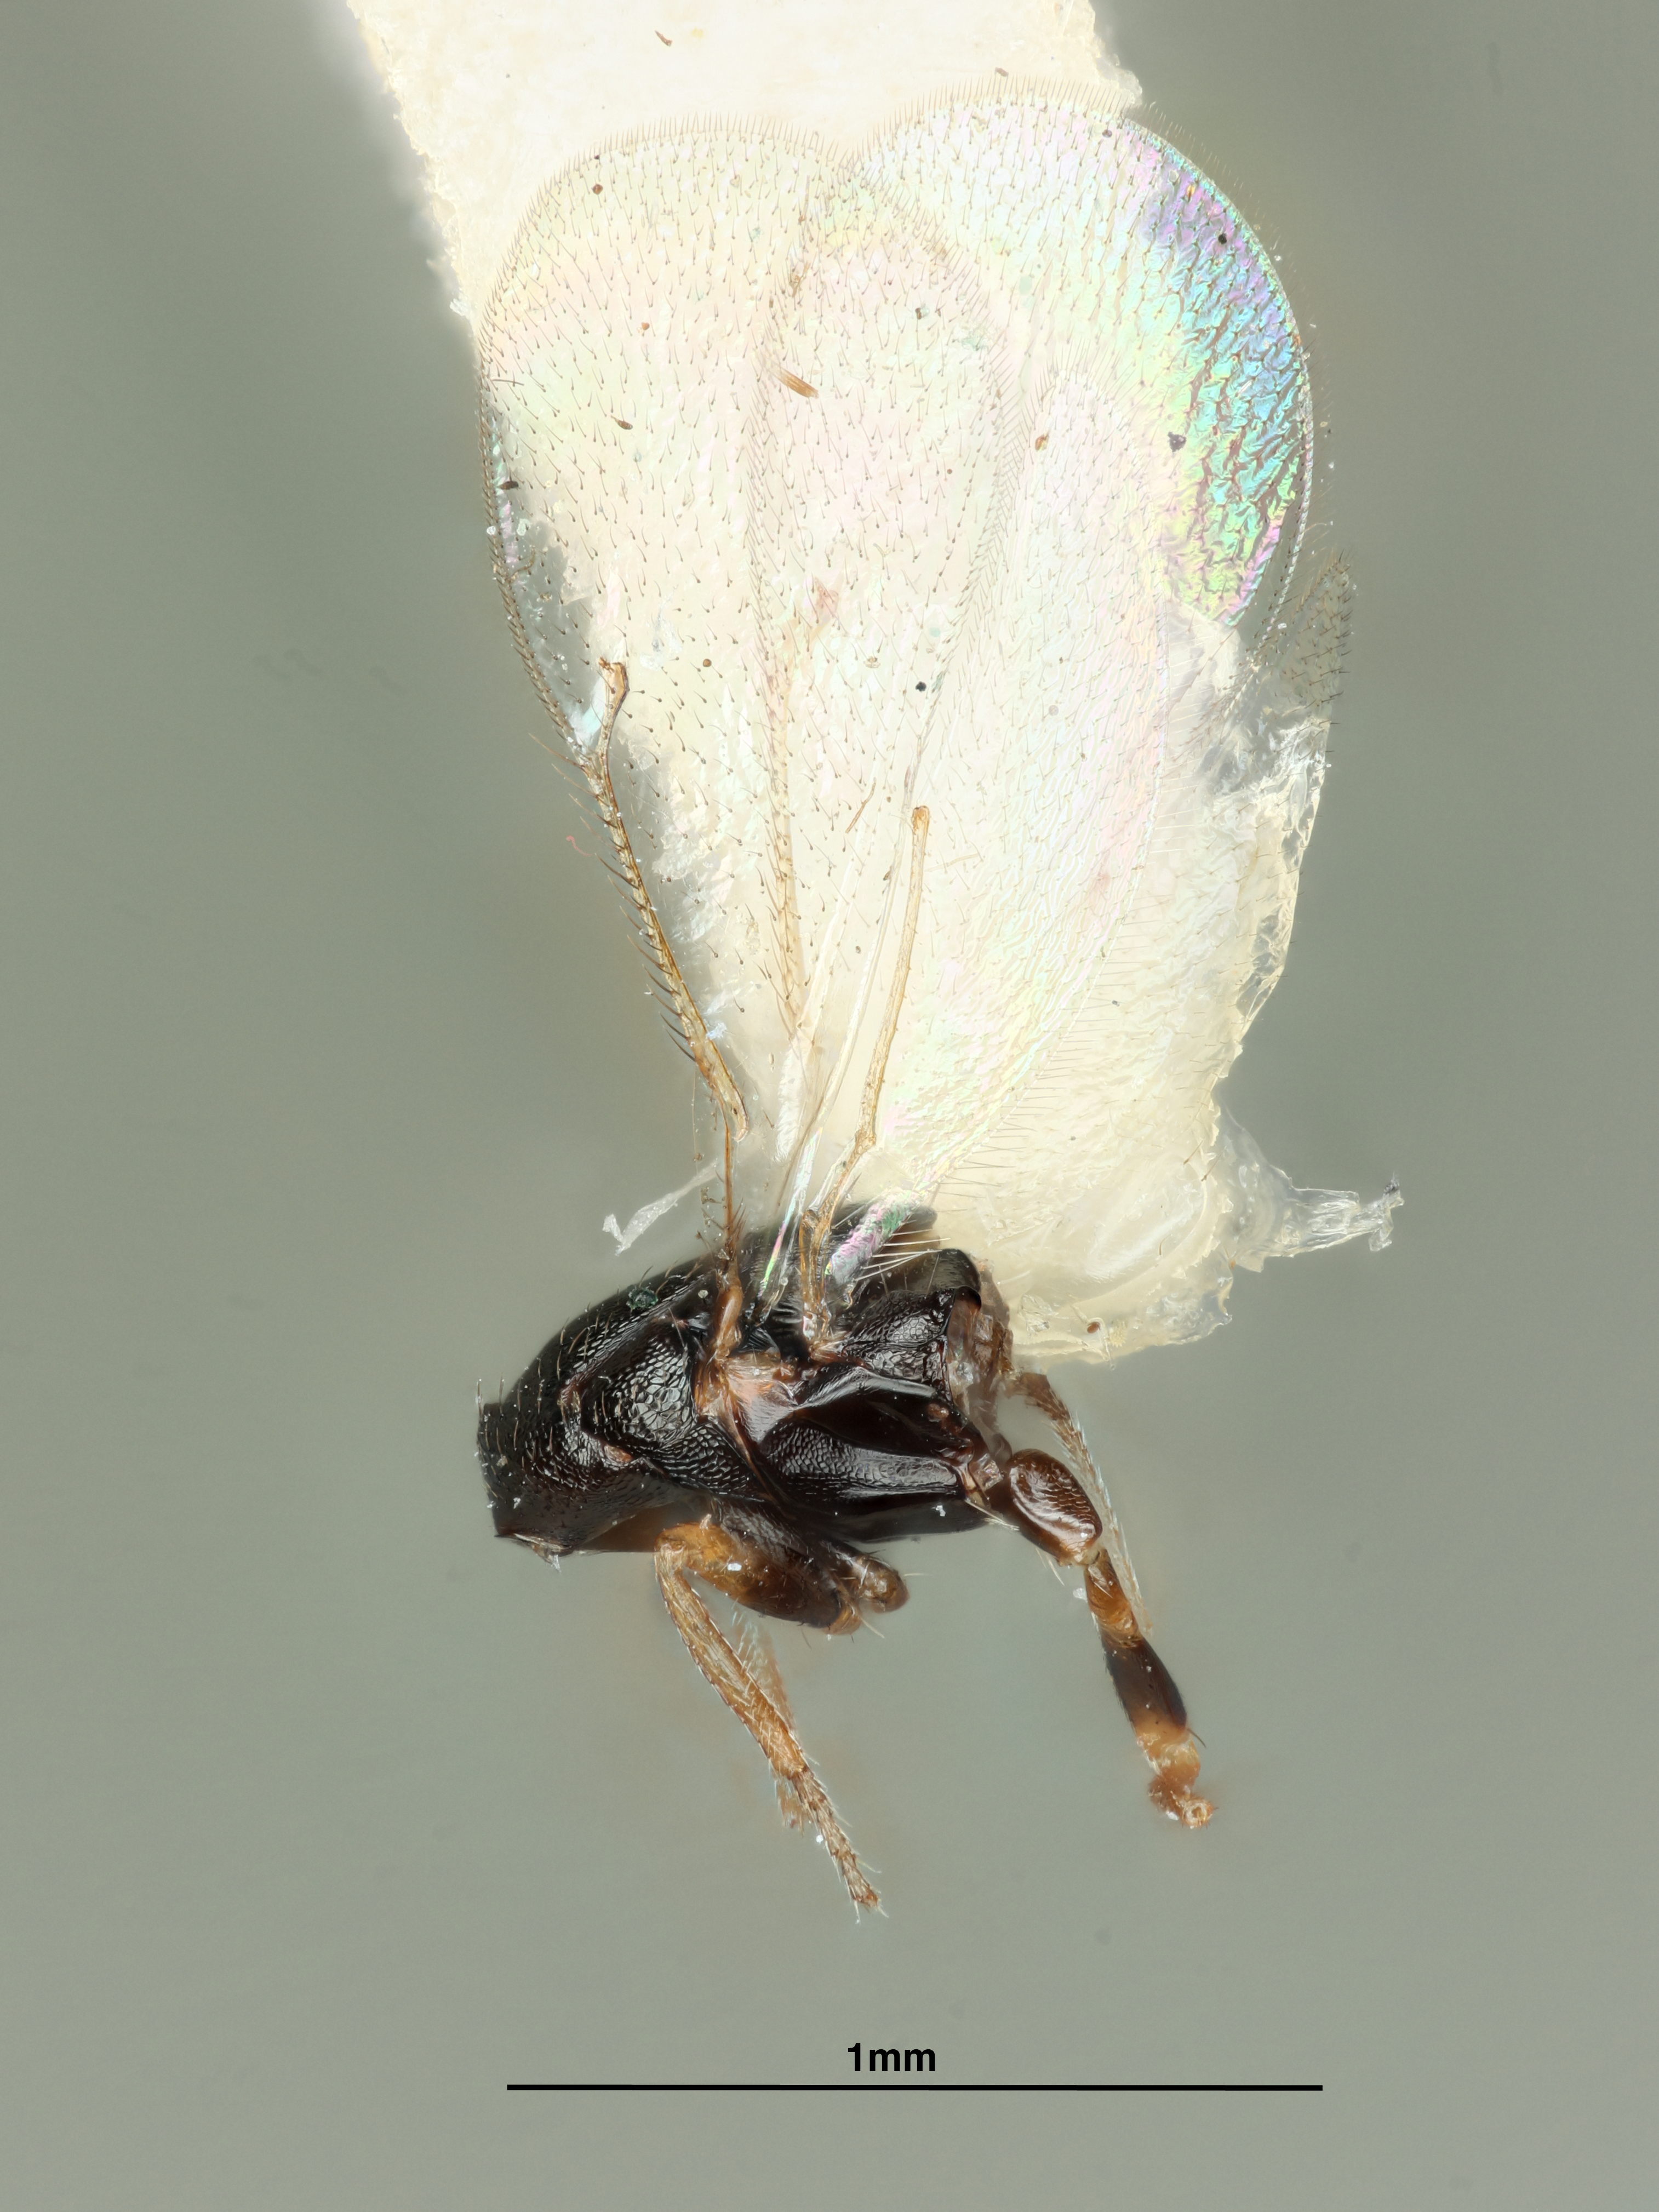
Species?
Aprostocetus granulatus
